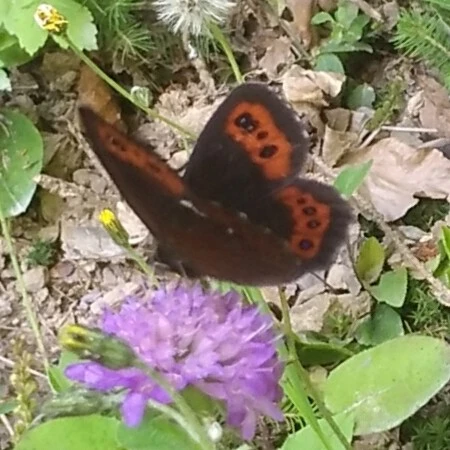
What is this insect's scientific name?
Erebia ligea
